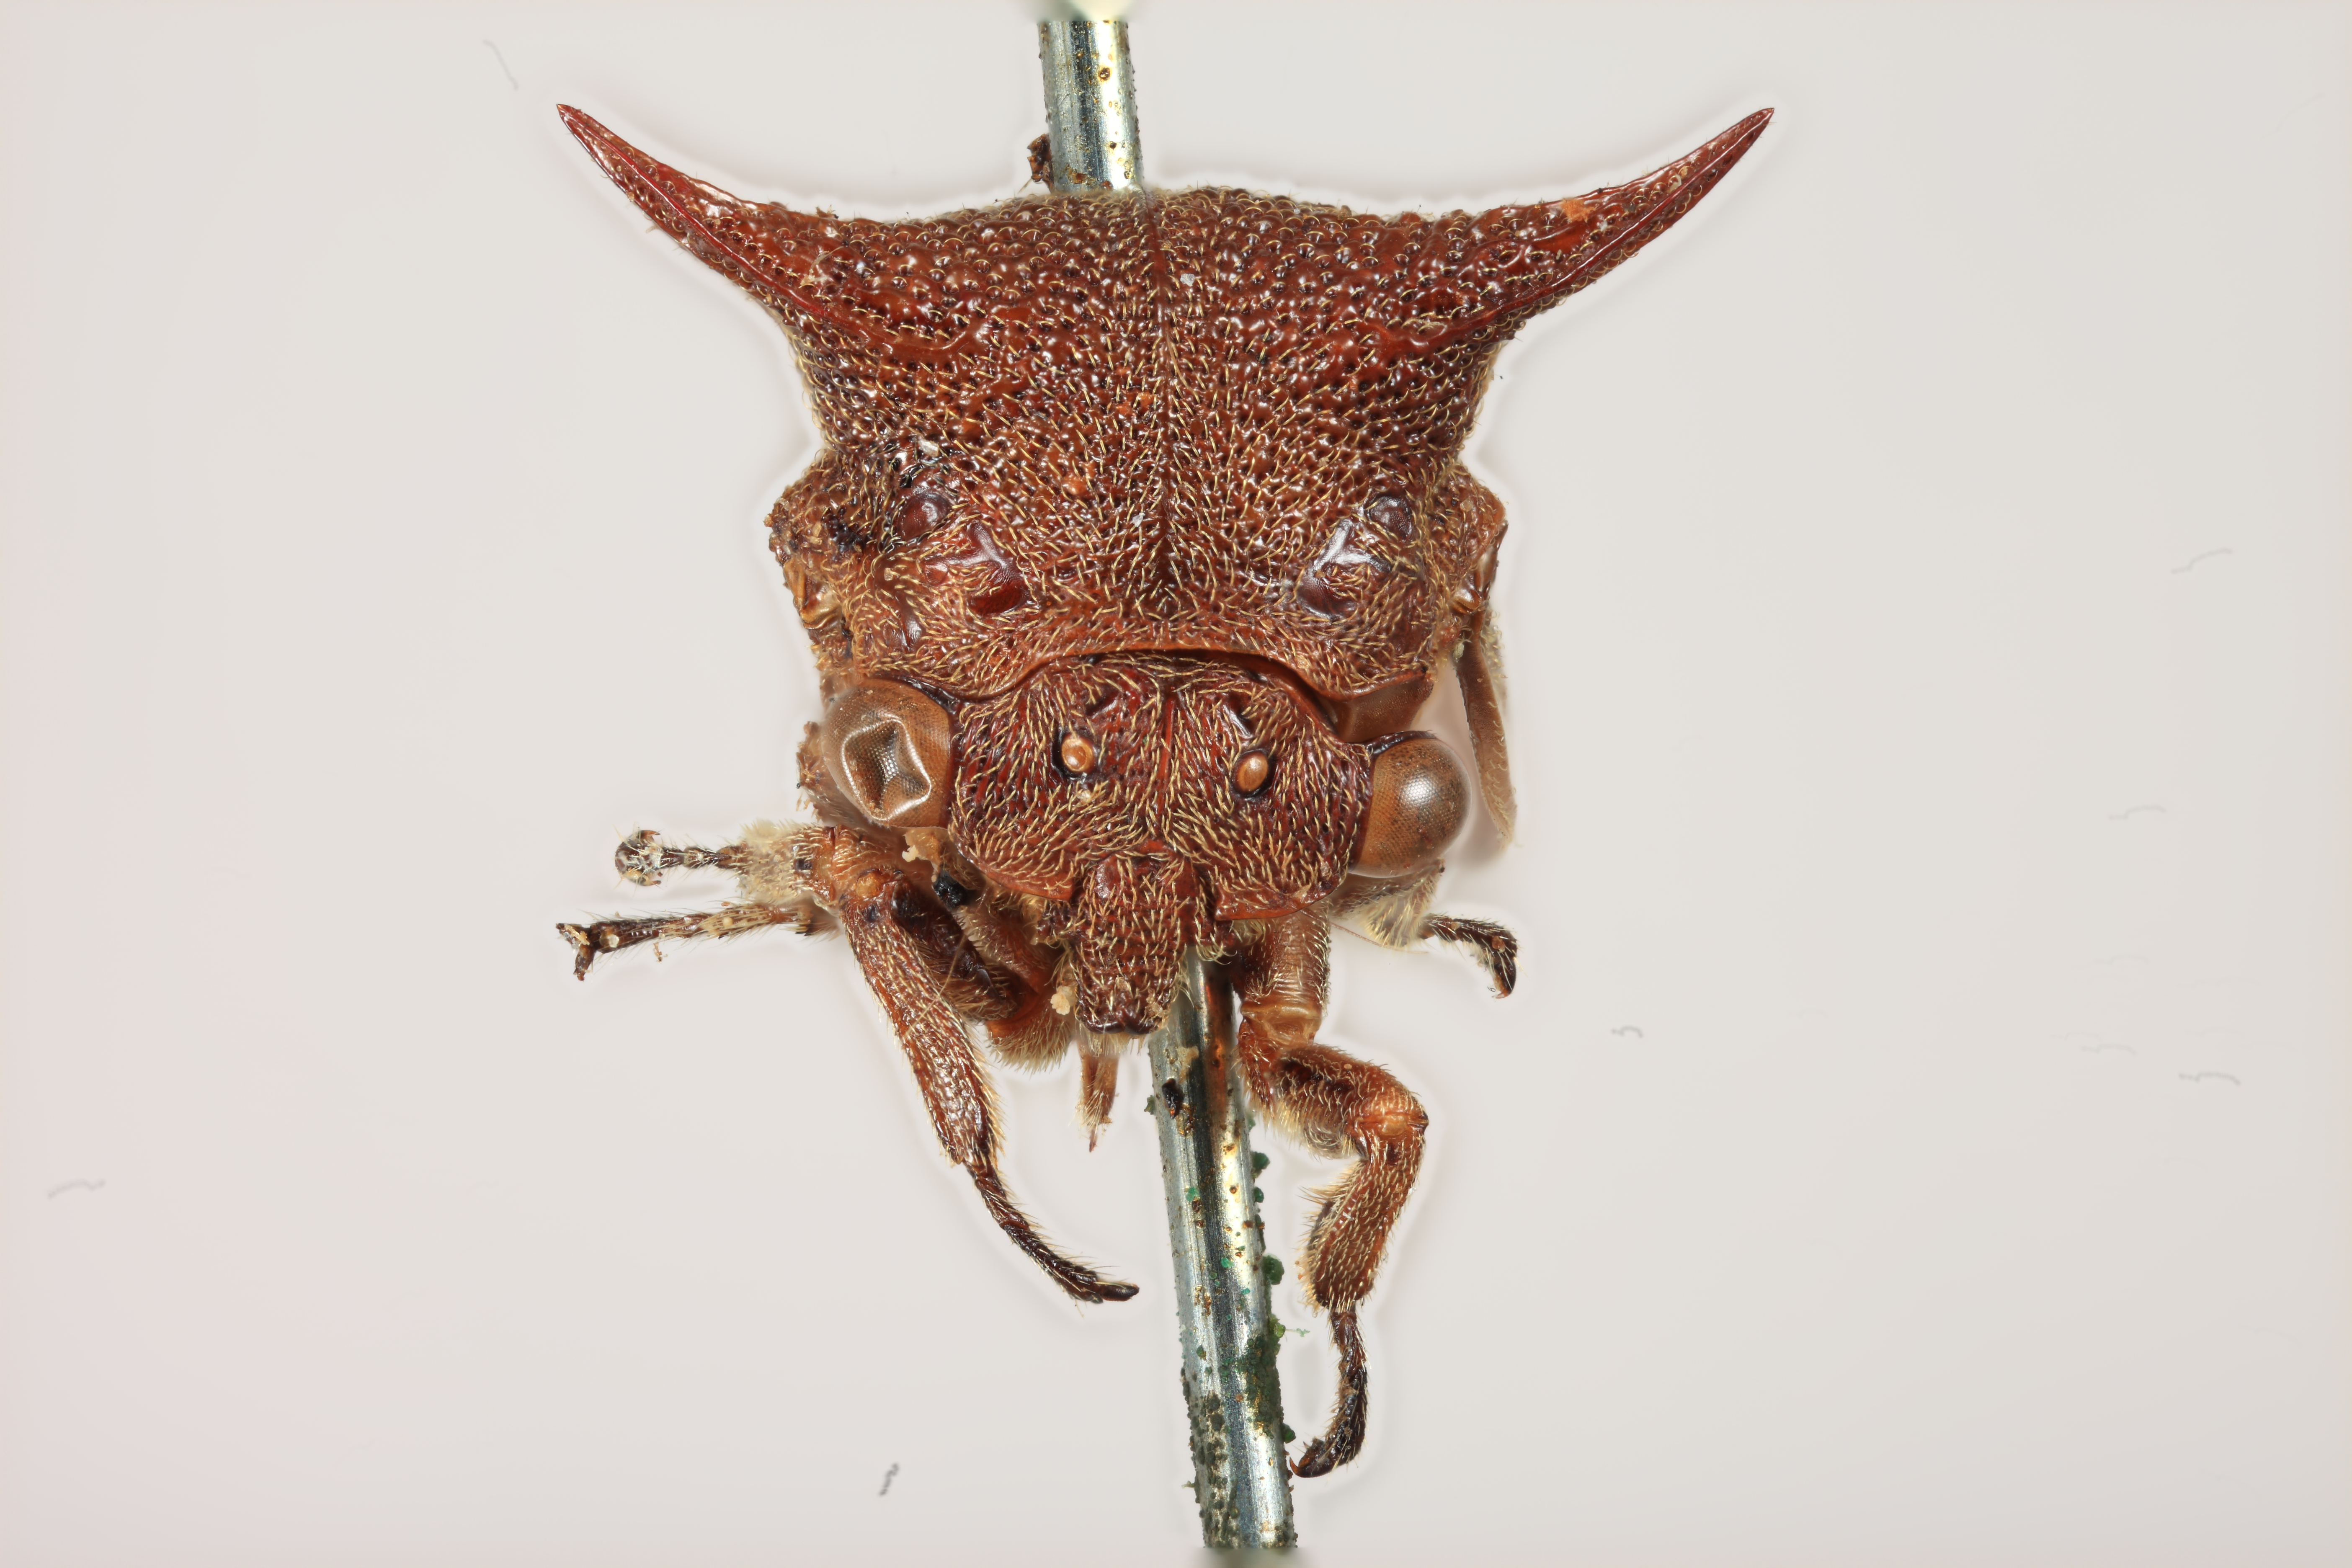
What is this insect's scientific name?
Centrotypus brunneus
